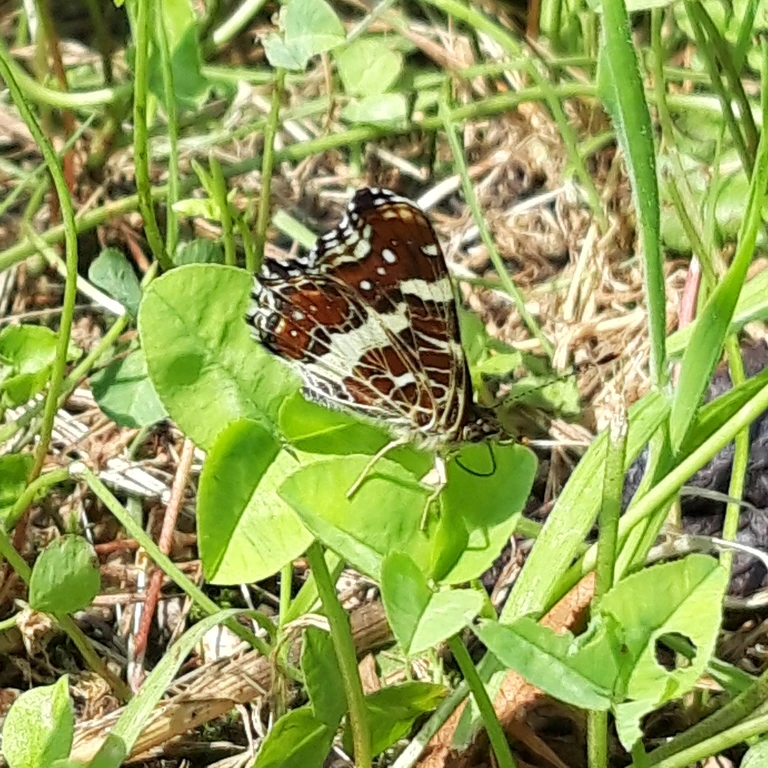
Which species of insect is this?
Araschnia levana
